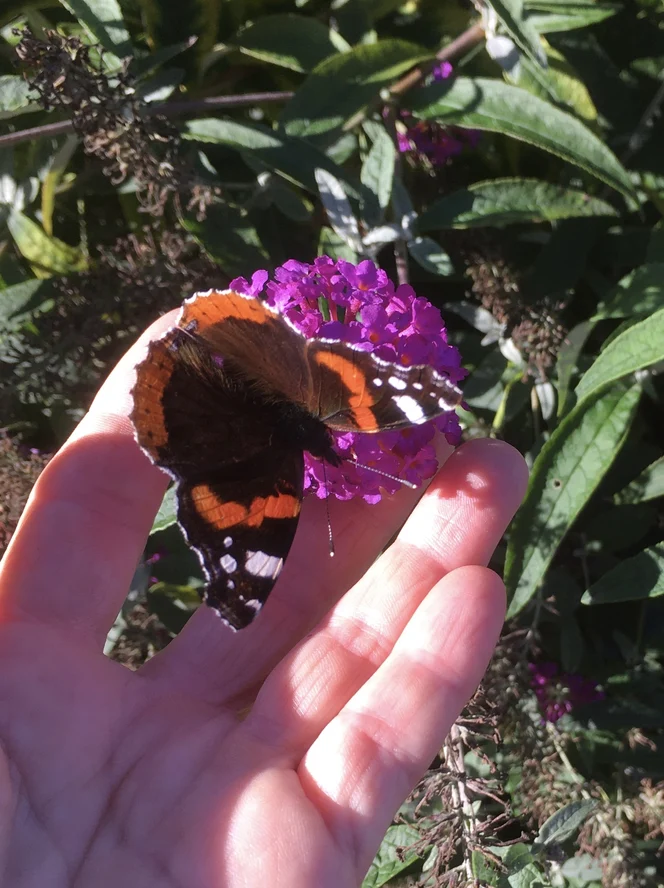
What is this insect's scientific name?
Vanessa atalanta
